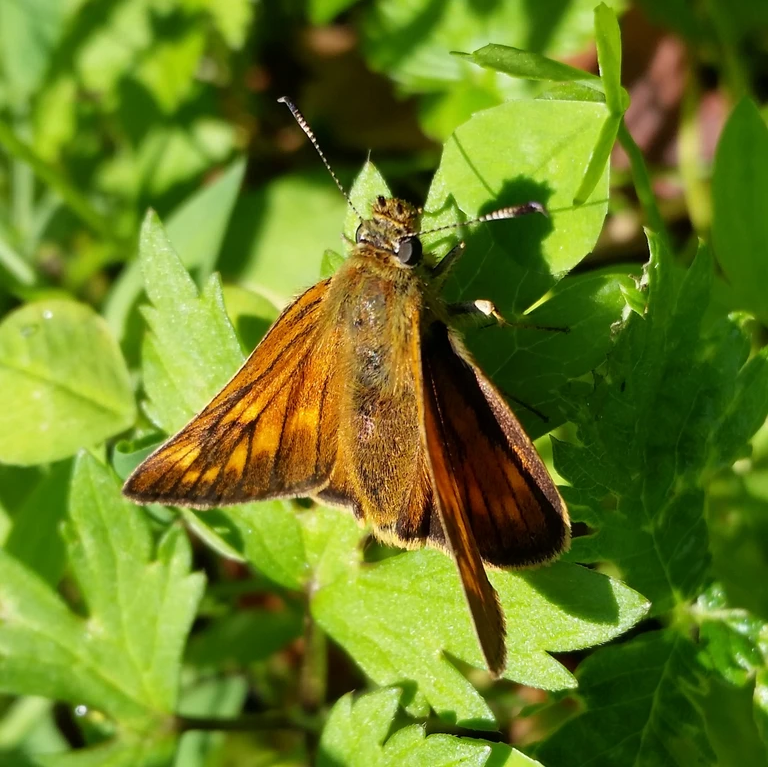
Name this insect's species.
Ochlodes sylvanus (also Ochlodes venata)
